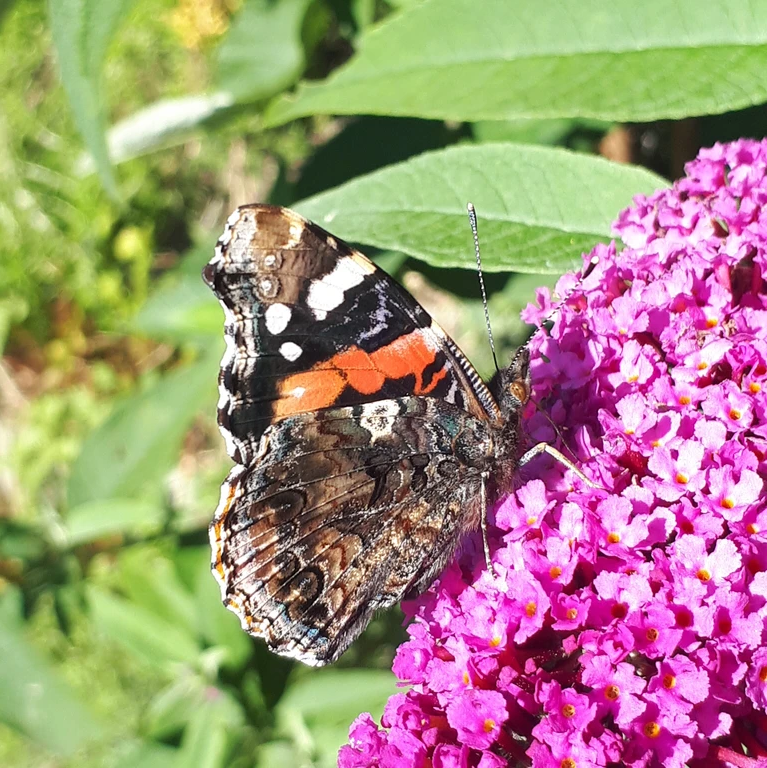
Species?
Vanessa atalanta
